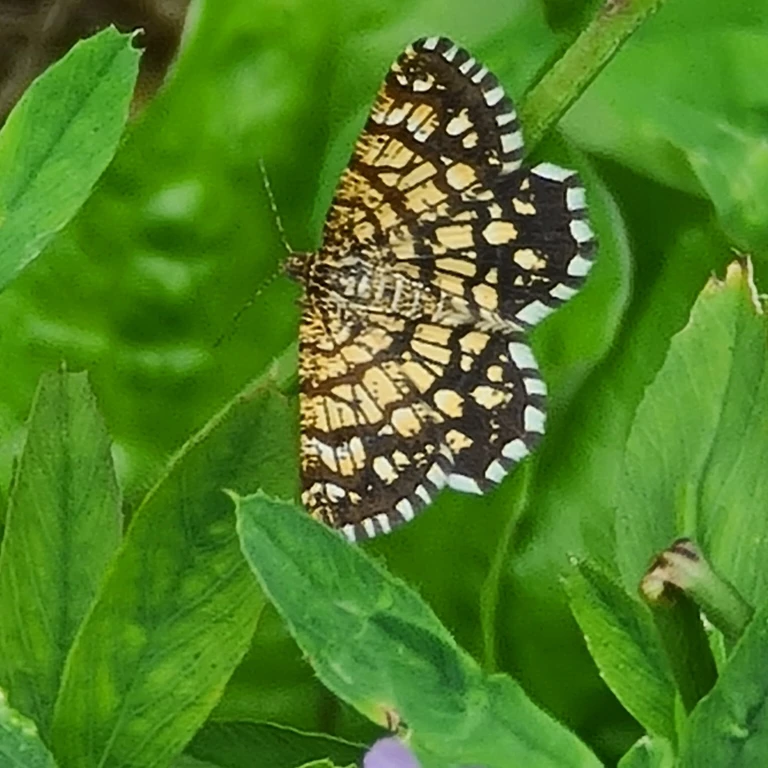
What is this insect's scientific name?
Chiasmia clathrata
